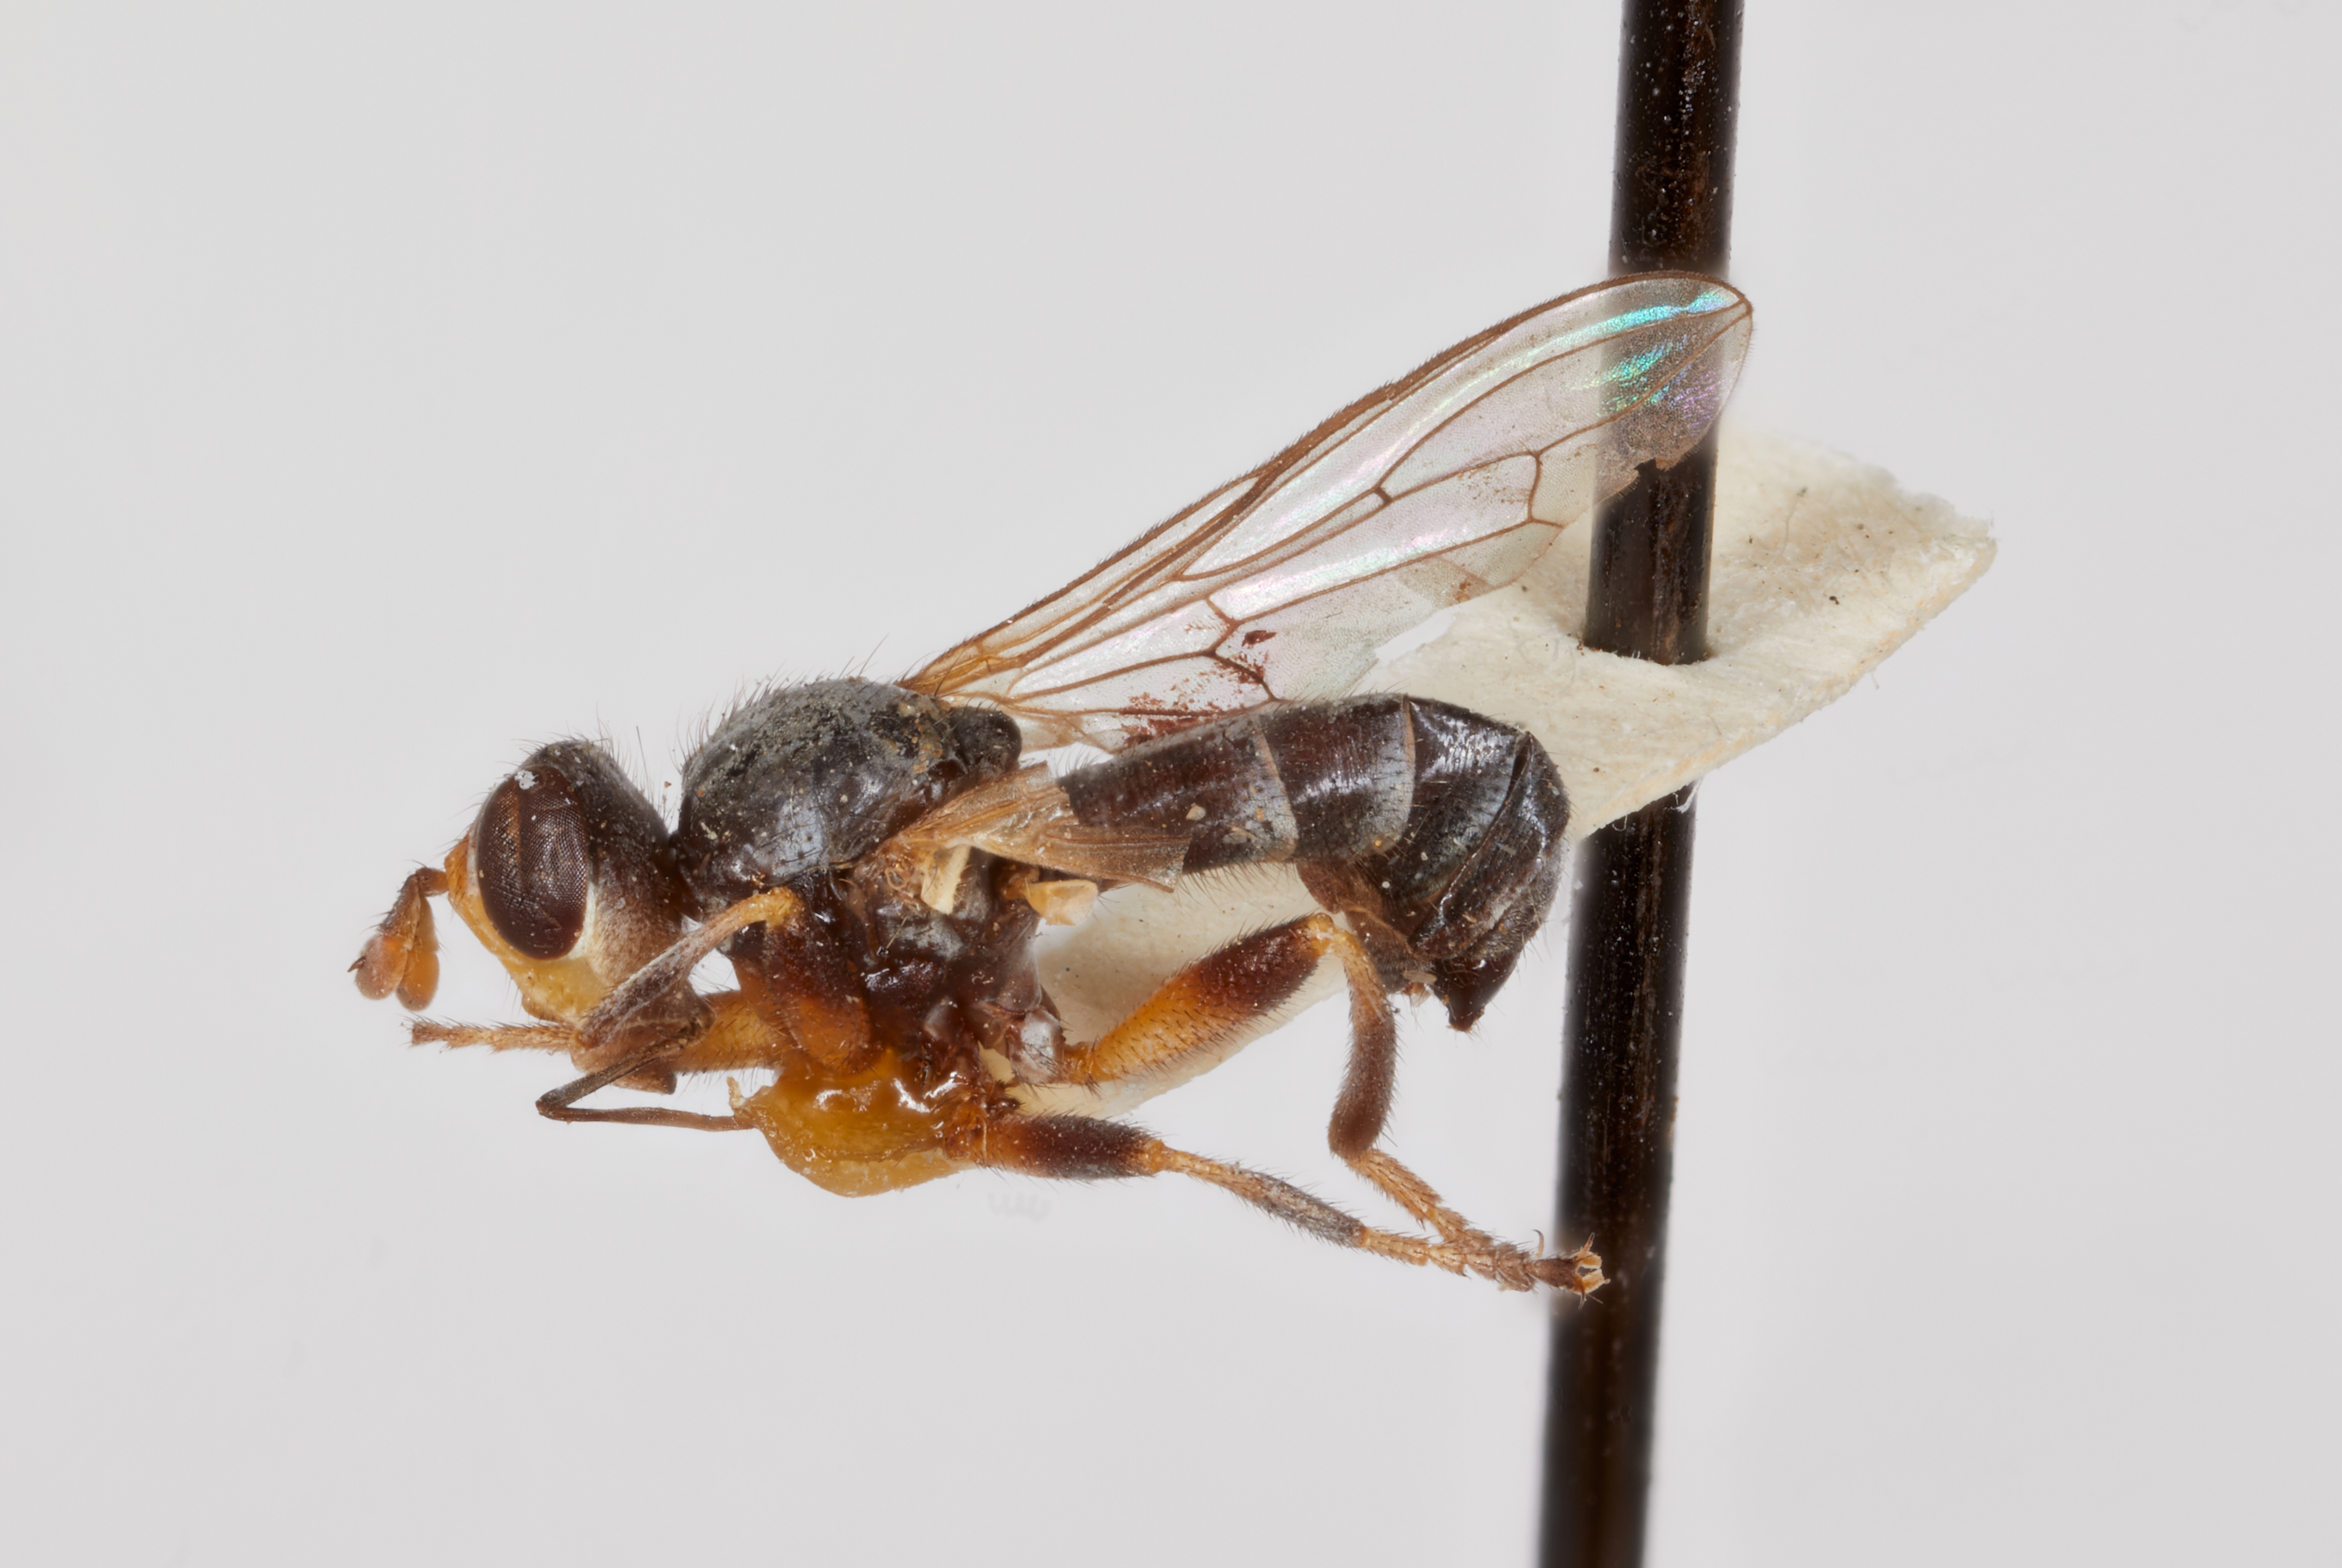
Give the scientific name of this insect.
Occemyia australiana
